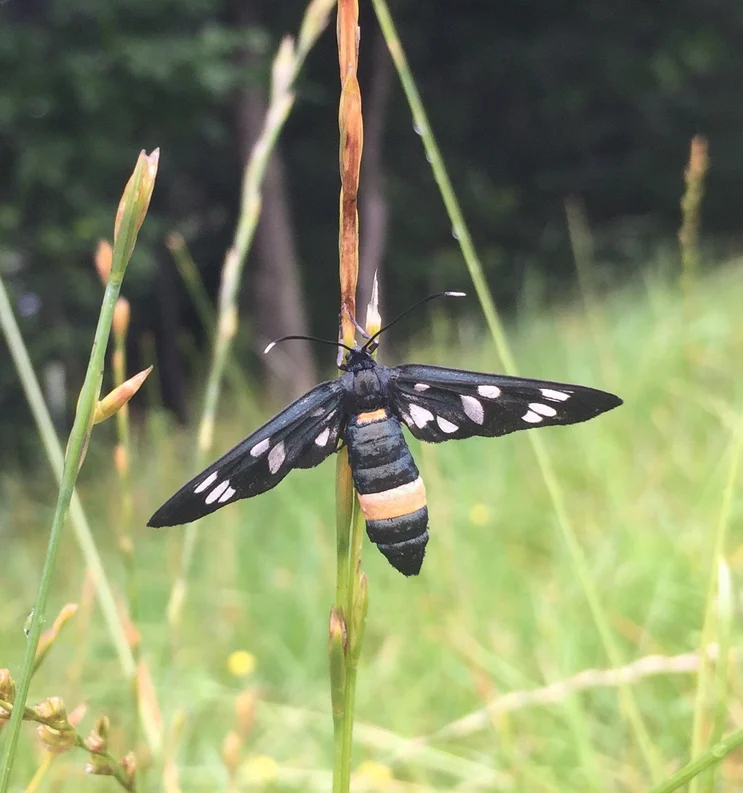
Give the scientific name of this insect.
Amata phegea
